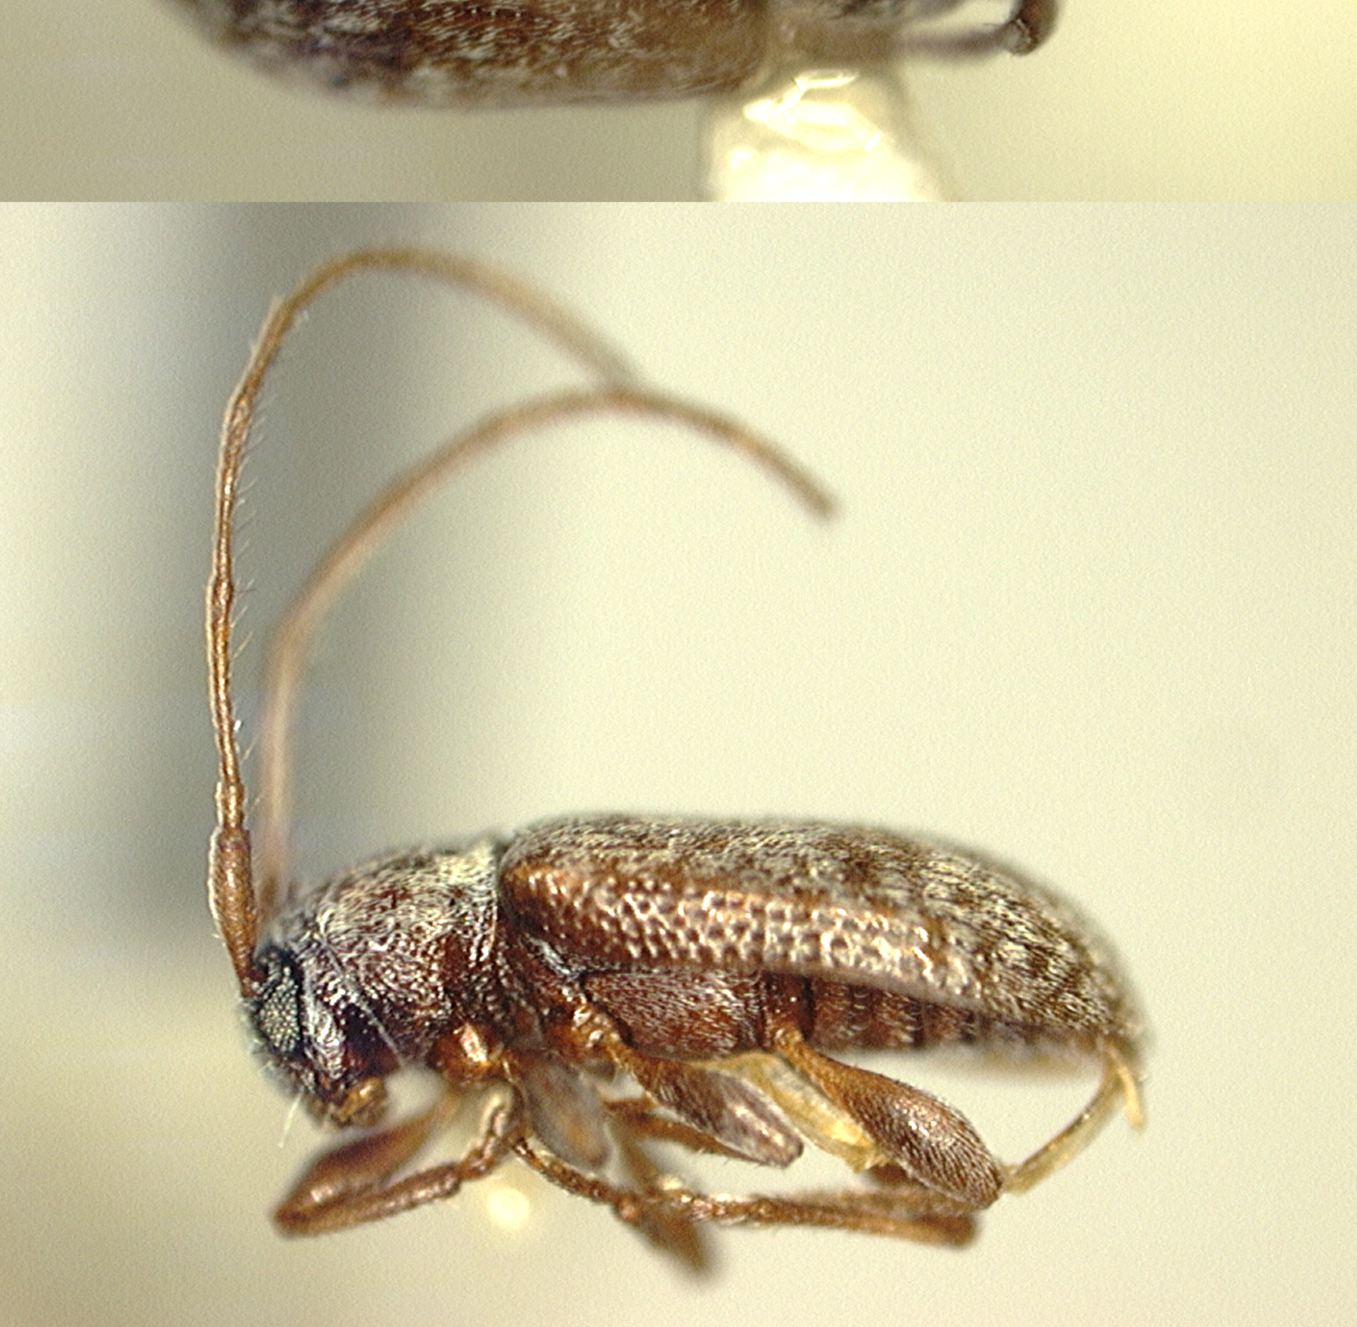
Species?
Sciadella saltator (also Micronesiella saltator)
